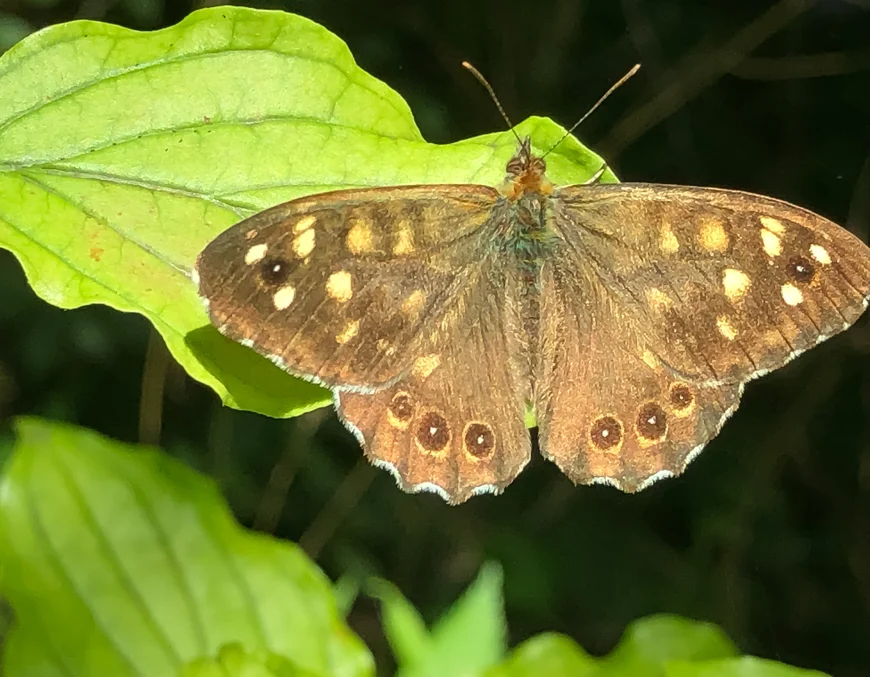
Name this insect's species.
Pararge aegeria
